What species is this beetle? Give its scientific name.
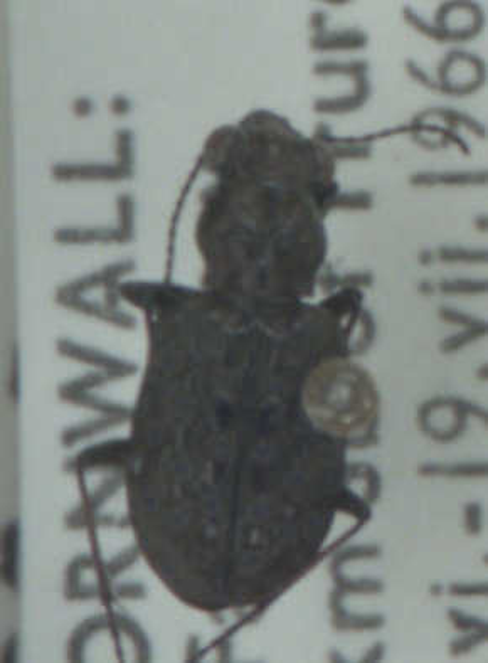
Elaphrus cupreus
